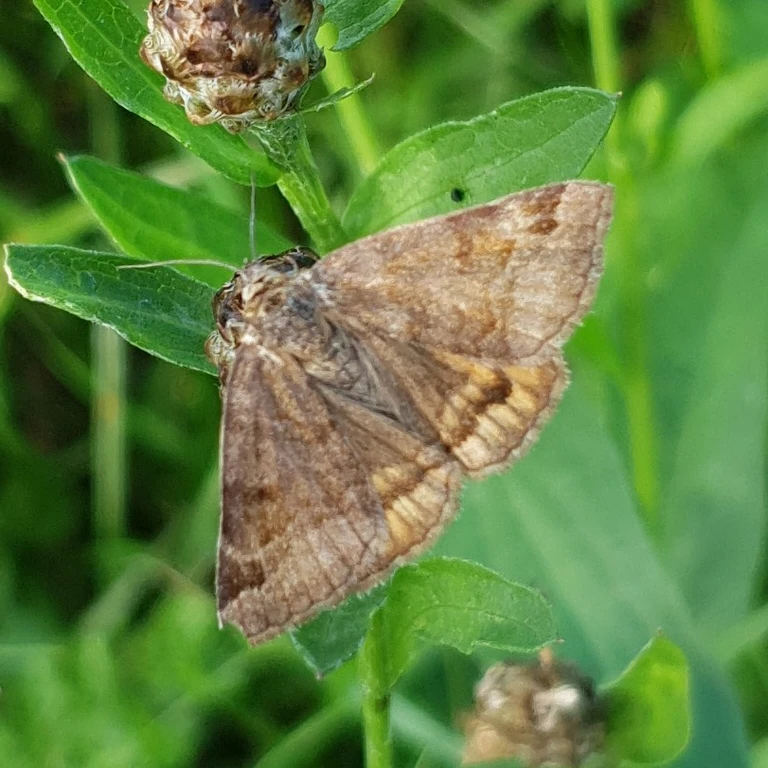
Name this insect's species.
Euclidia glyphica
